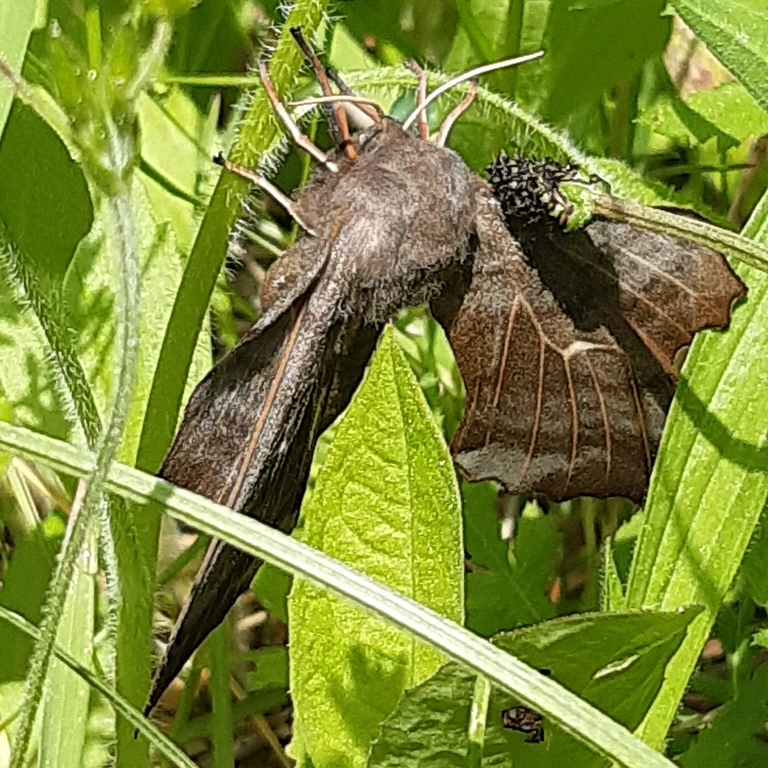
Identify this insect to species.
Laothoe populi
